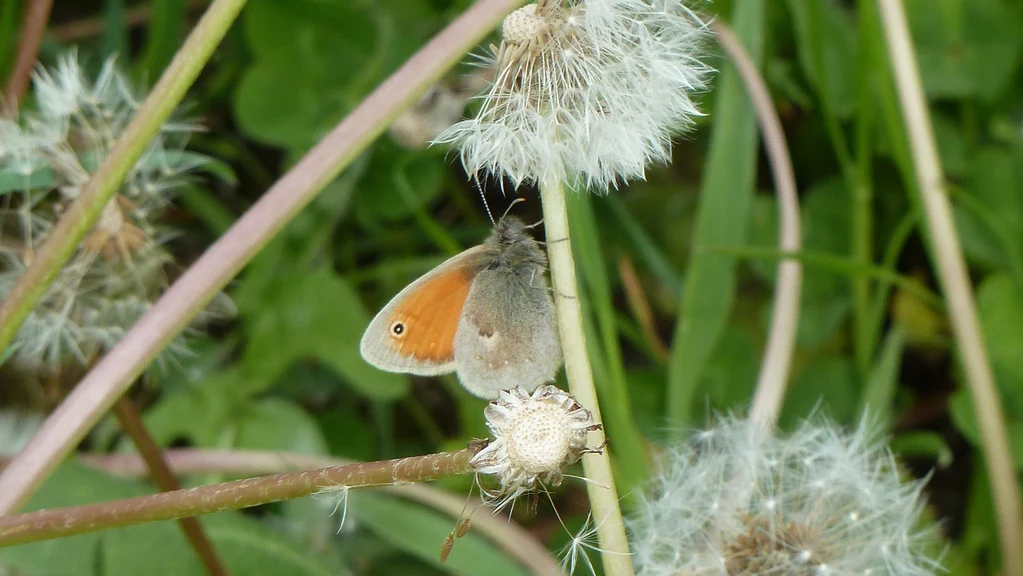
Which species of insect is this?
Coenonympha pamphilus
